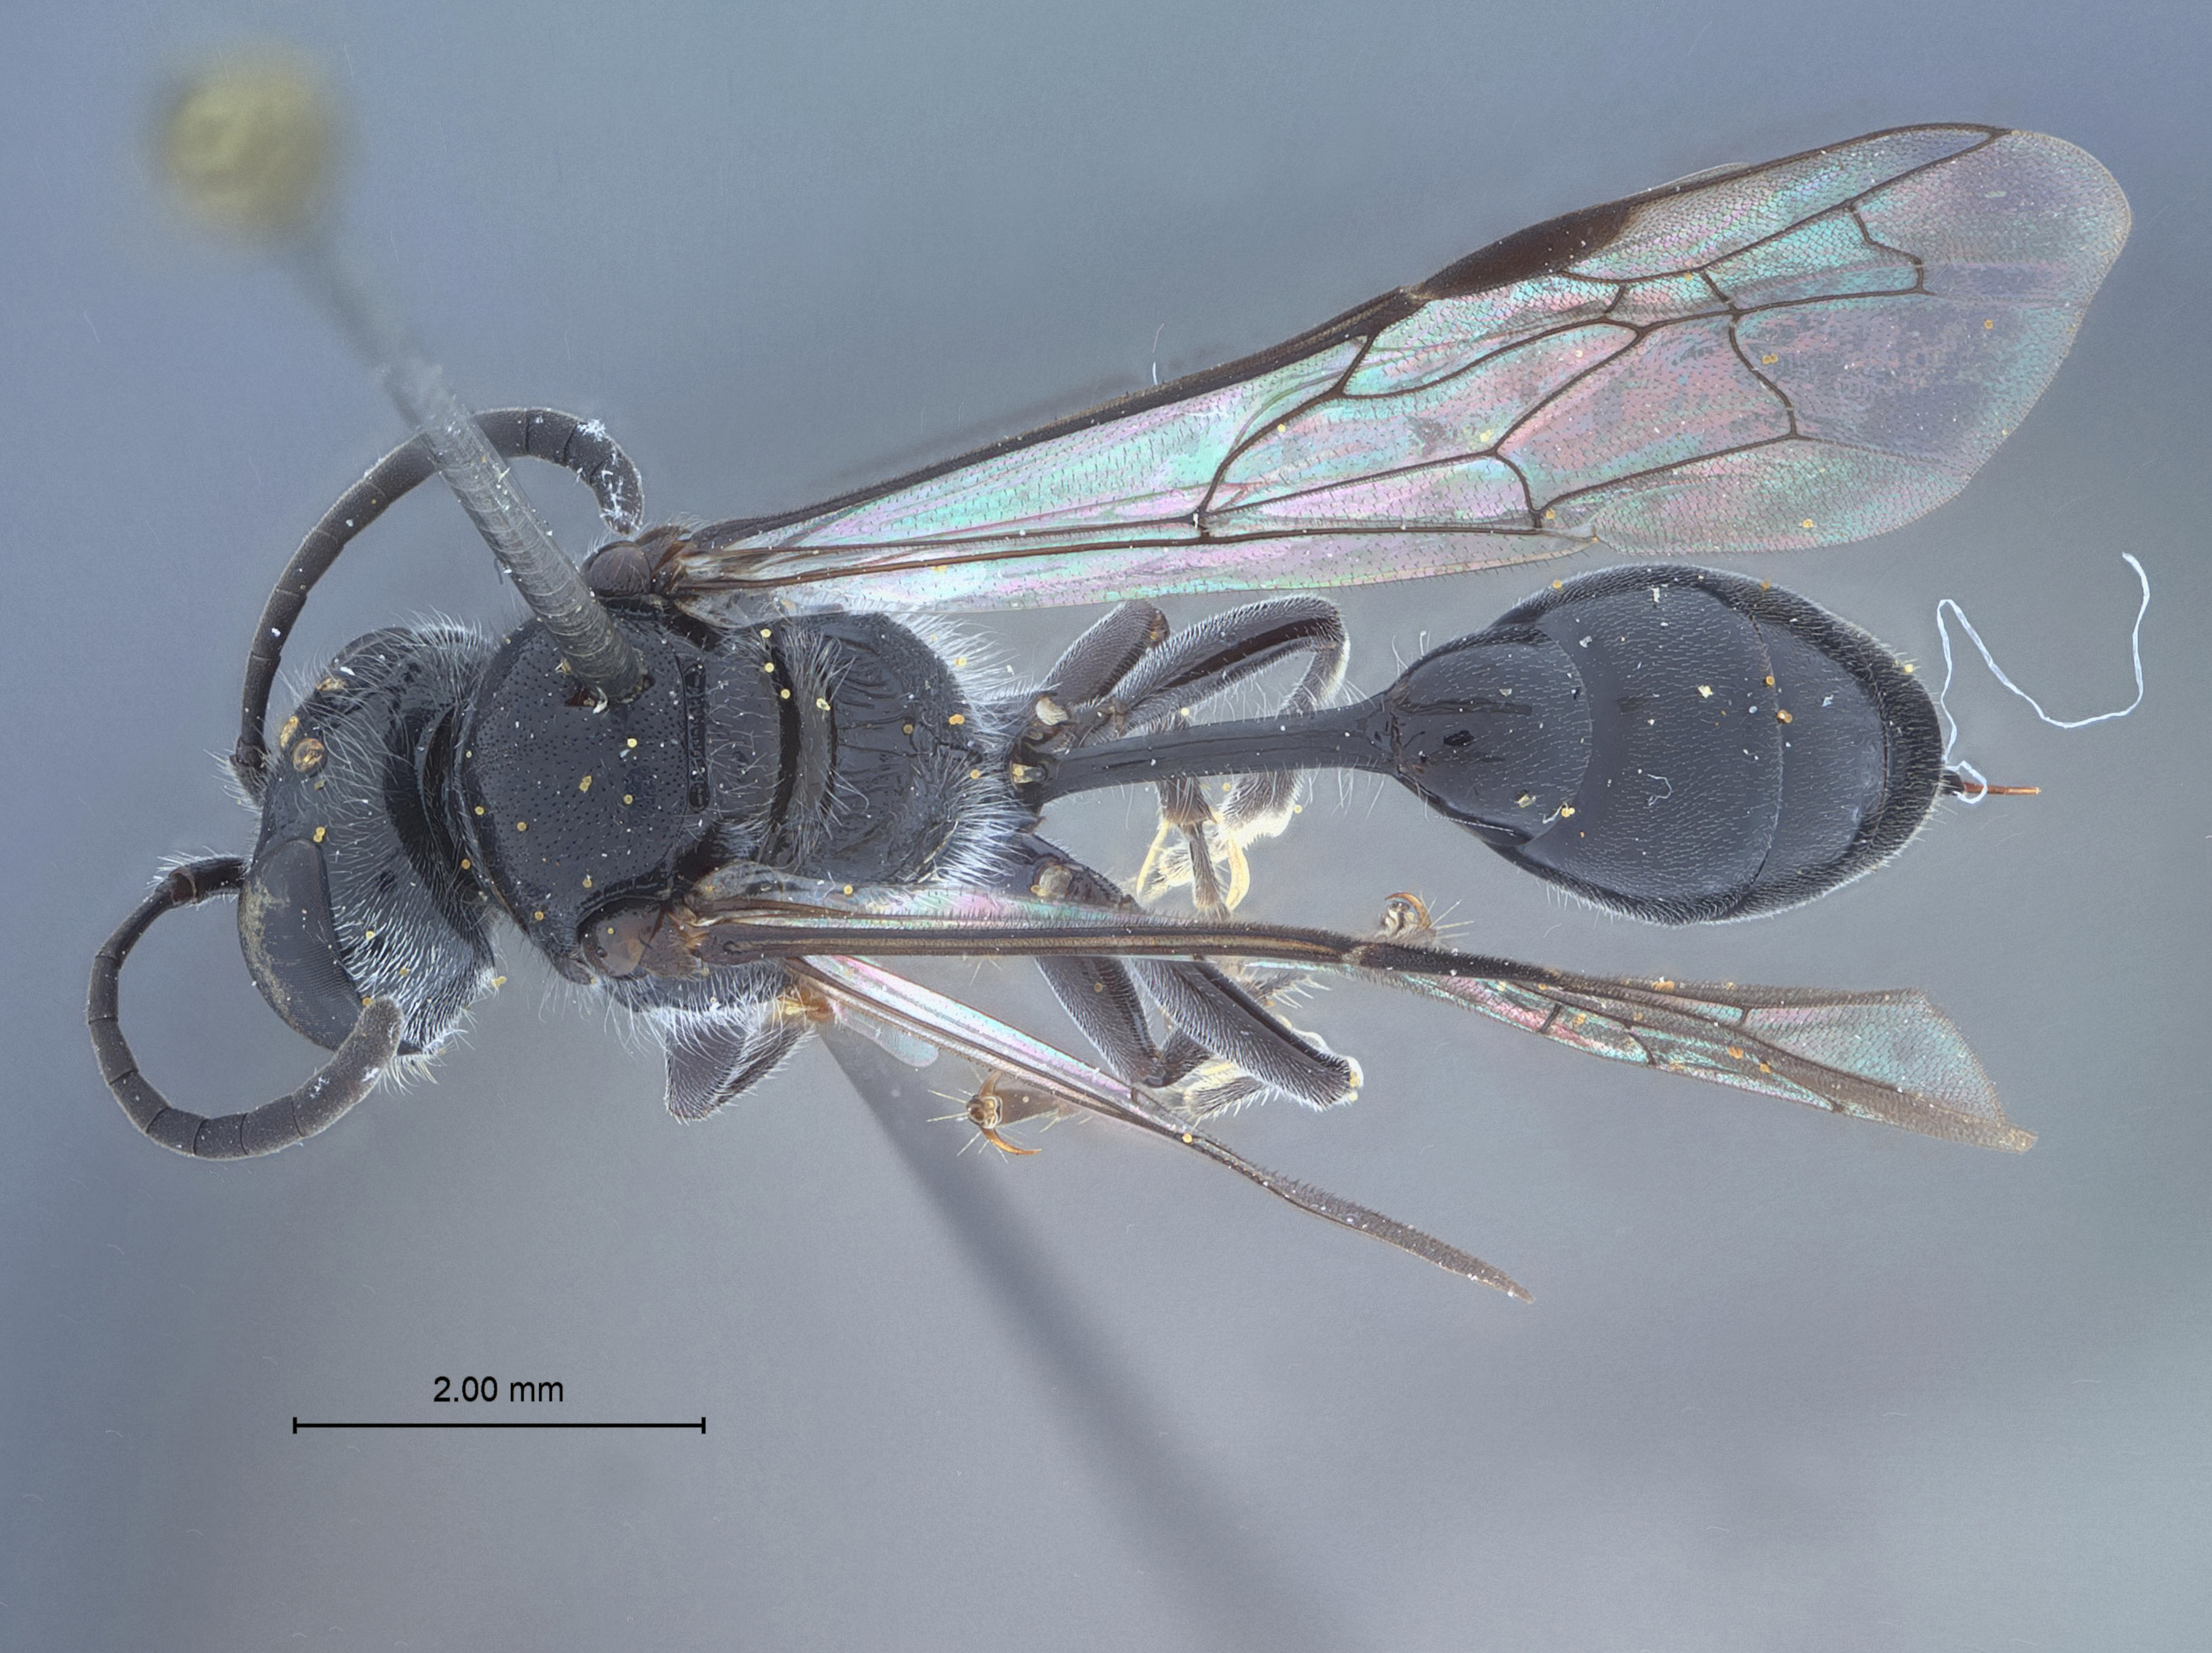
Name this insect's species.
Psen seminitidus
